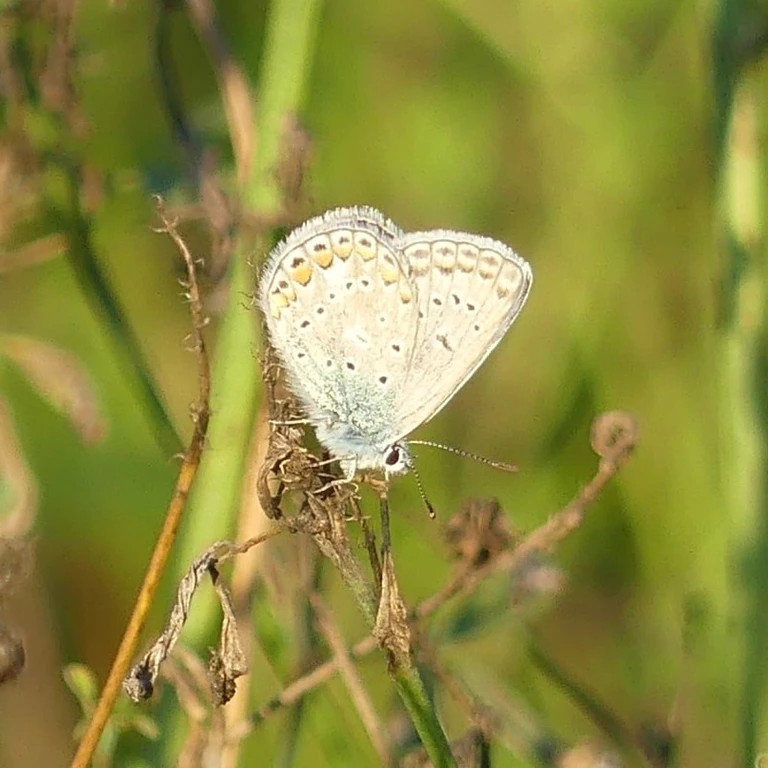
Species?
Polyommatus icarus
